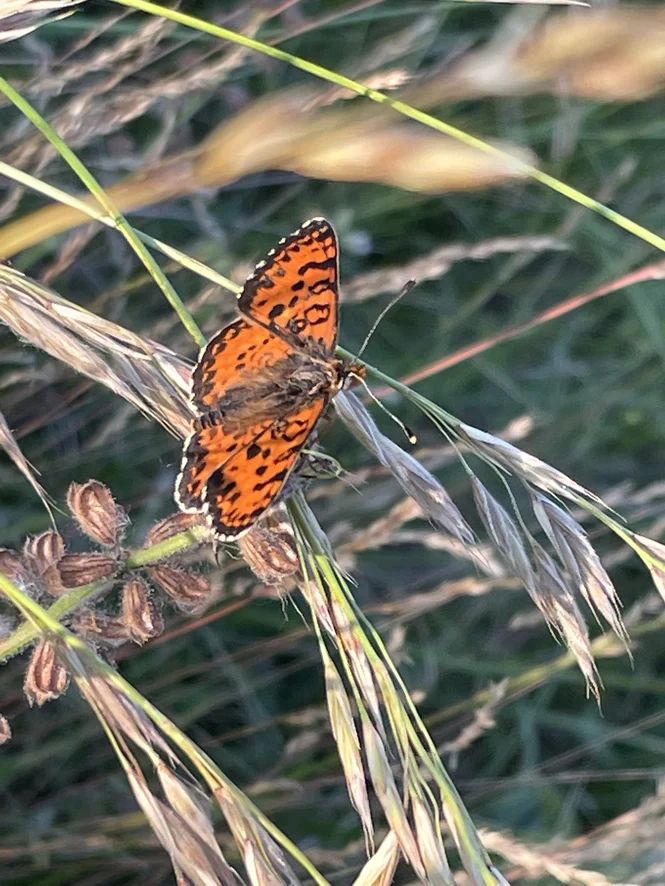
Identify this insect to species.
Melitaea didyma
